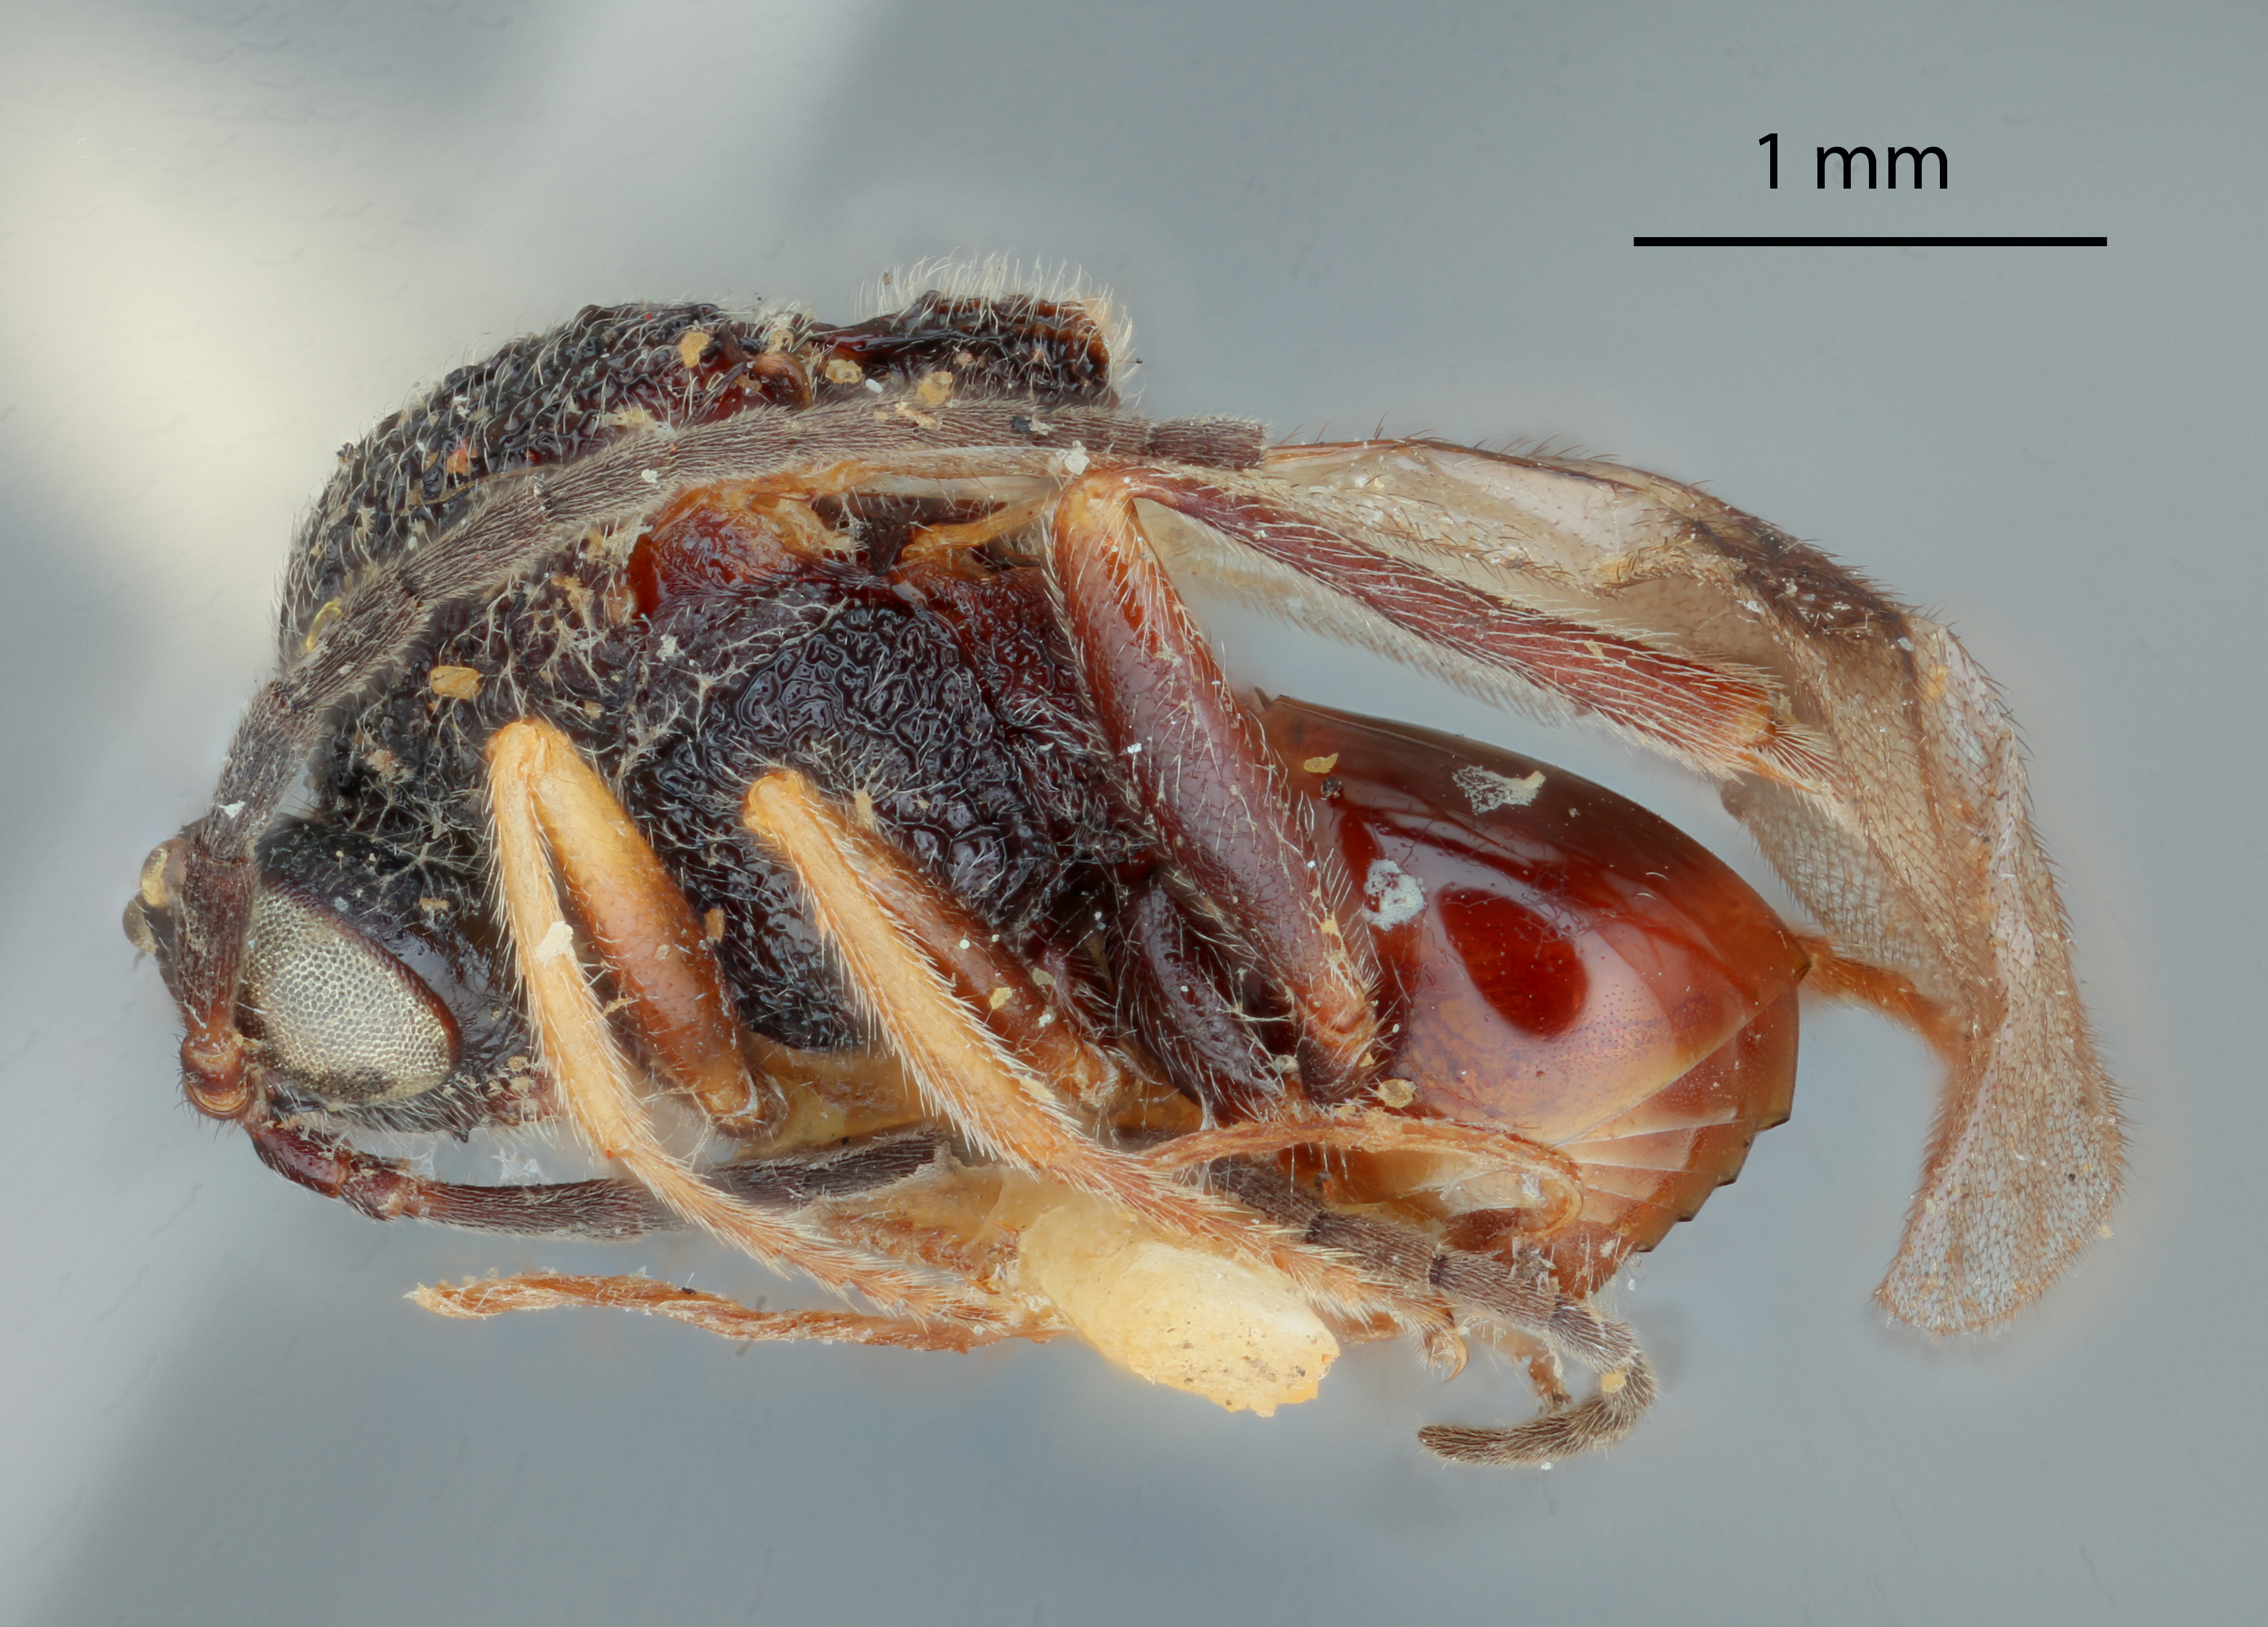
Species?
Cynips quercus
